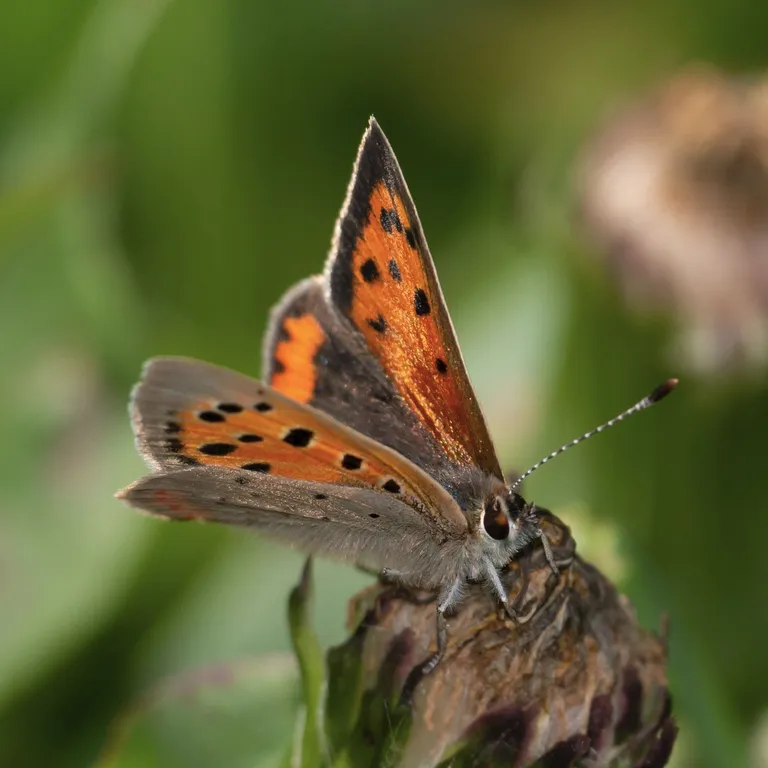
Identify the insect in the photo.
Lycaena phlaeas
